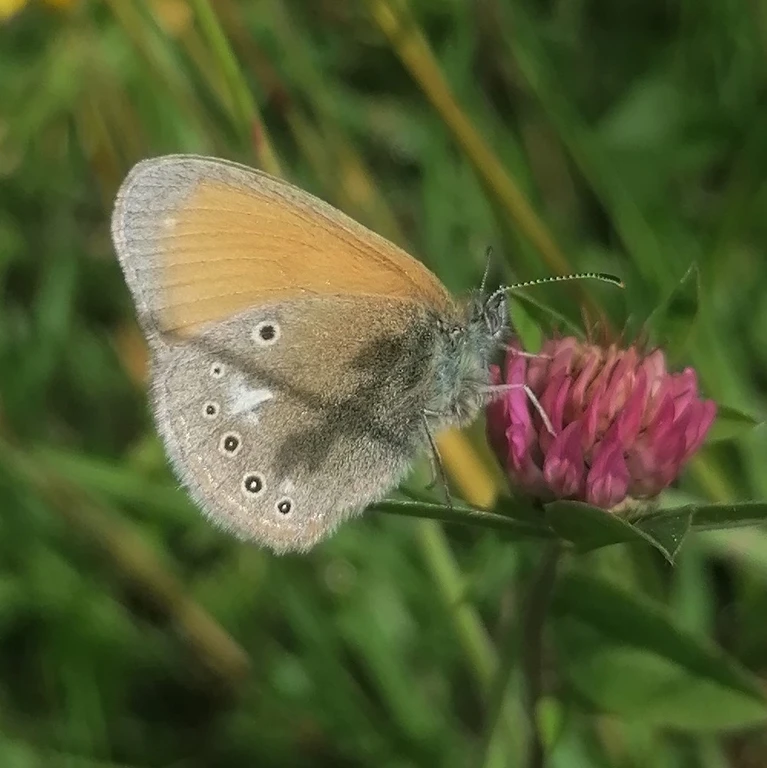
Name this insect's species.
Coenonympha glycerion (also Coenonympha iphis)
